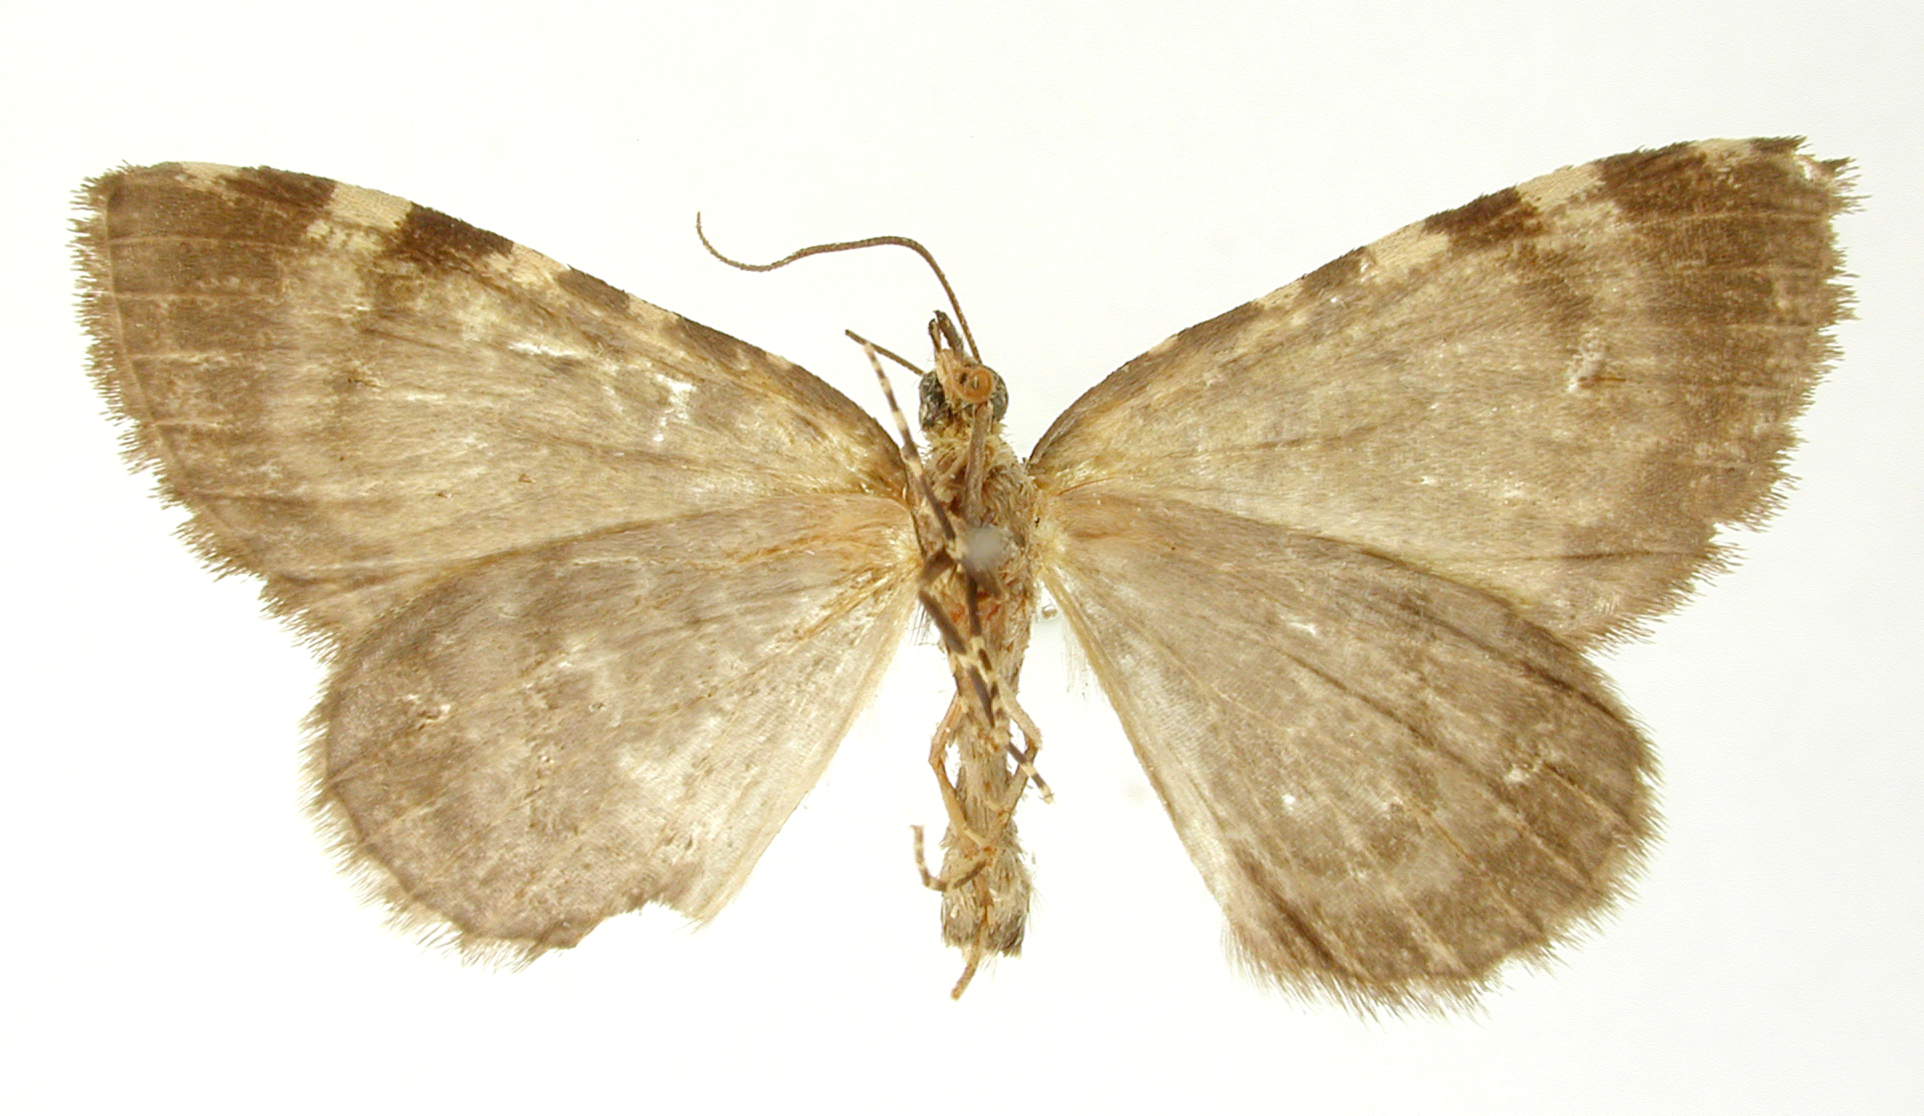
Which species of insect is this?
Rhodomena fassli
